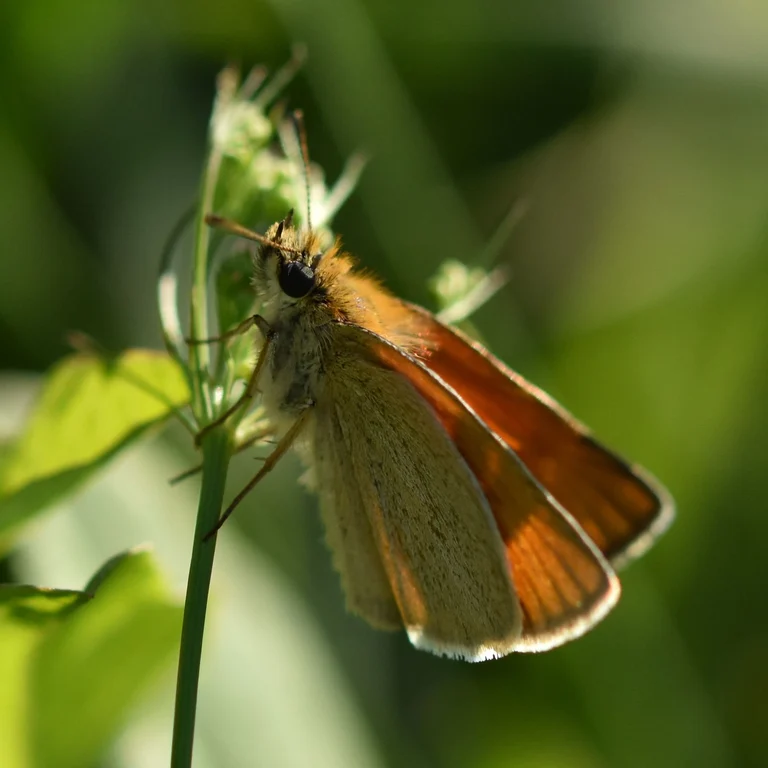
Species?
Thymelicus sylvestris
